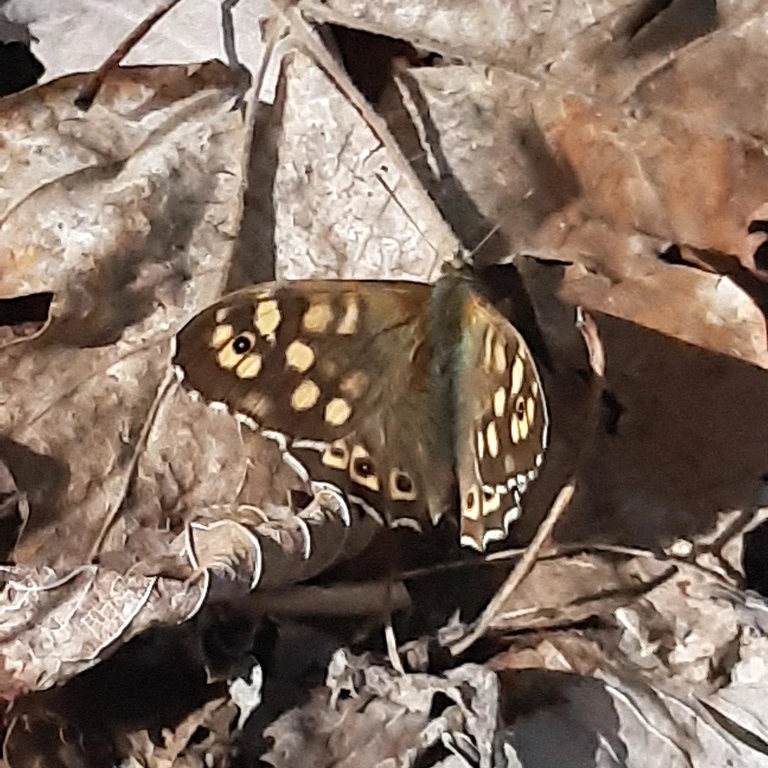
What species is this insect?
Pararge aegeria
